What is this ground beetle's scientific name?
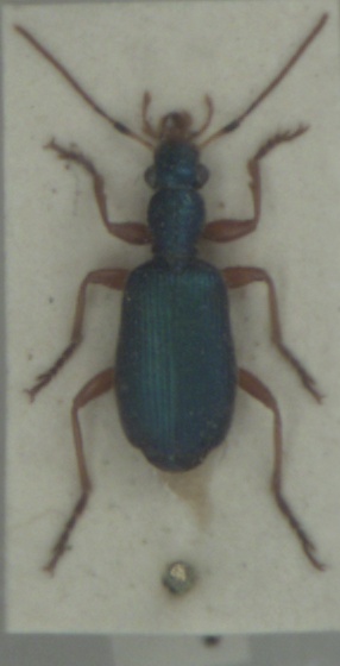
Drypta dentata
